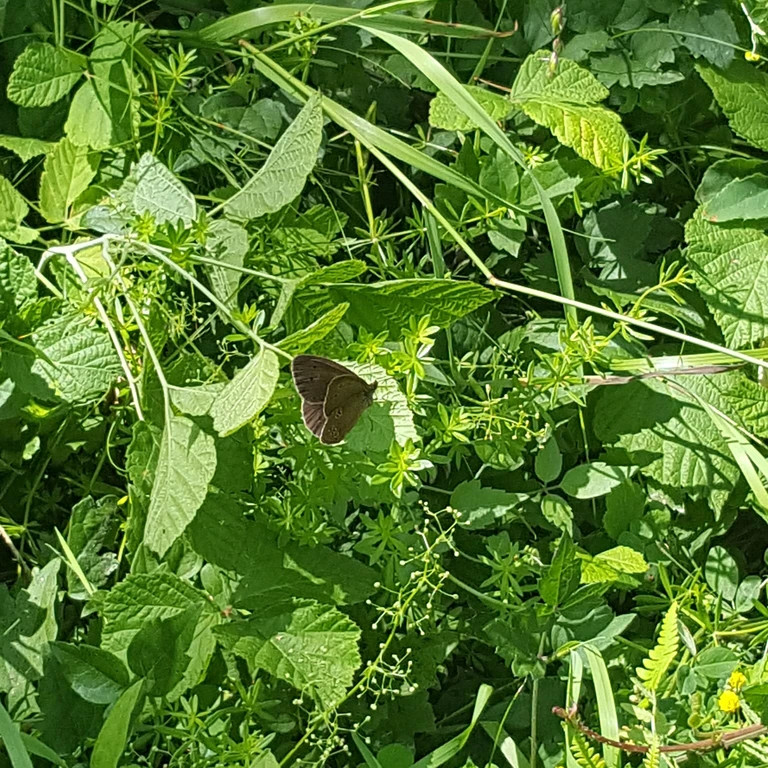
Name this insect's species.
Aphantopus hyperantus
